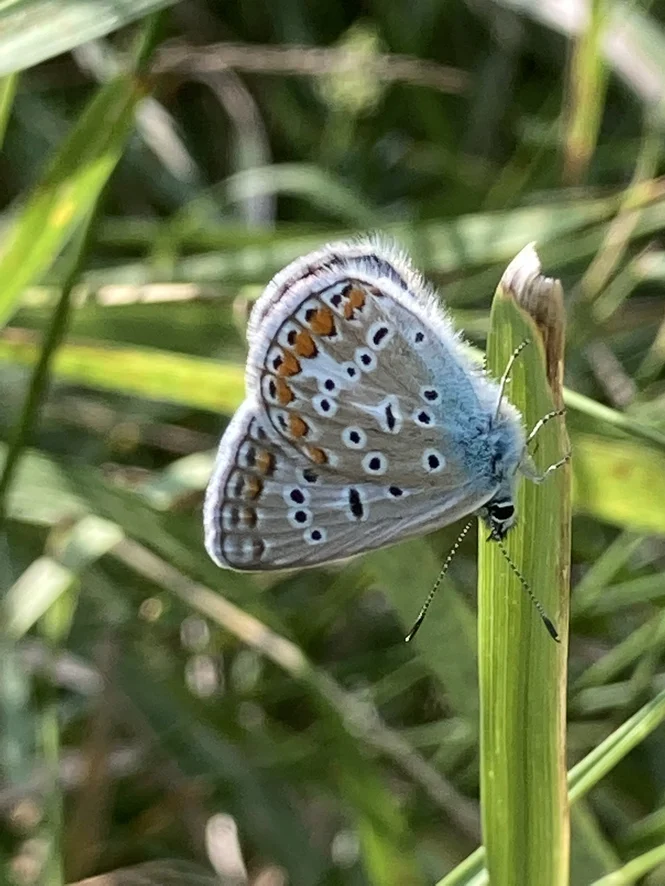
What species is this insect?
Polyommatus icarus
